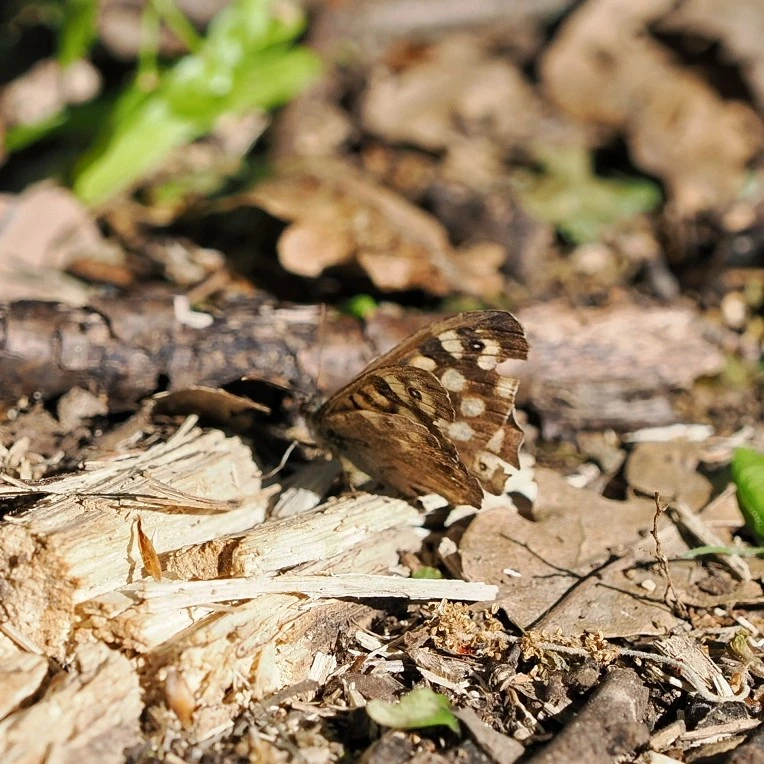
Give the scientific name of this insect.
Pararge aegeria
